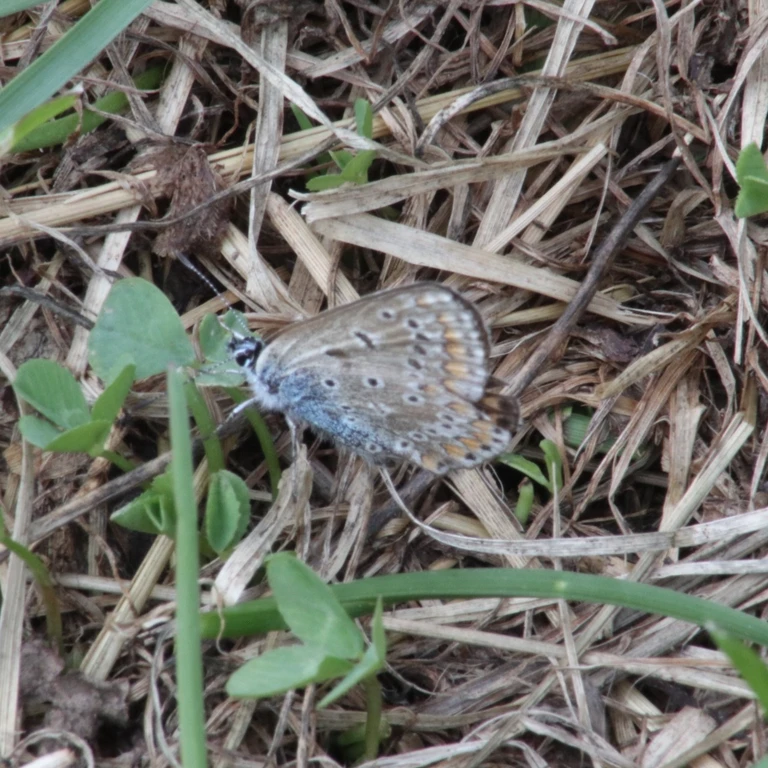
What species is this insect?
Polyommatus icarus
